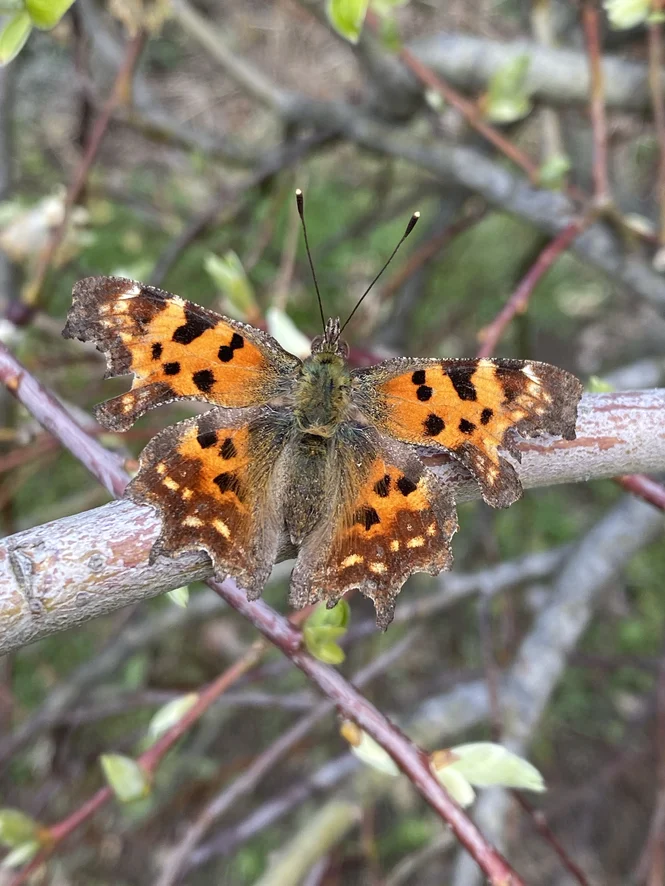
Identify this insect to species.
Polygonia c-album
